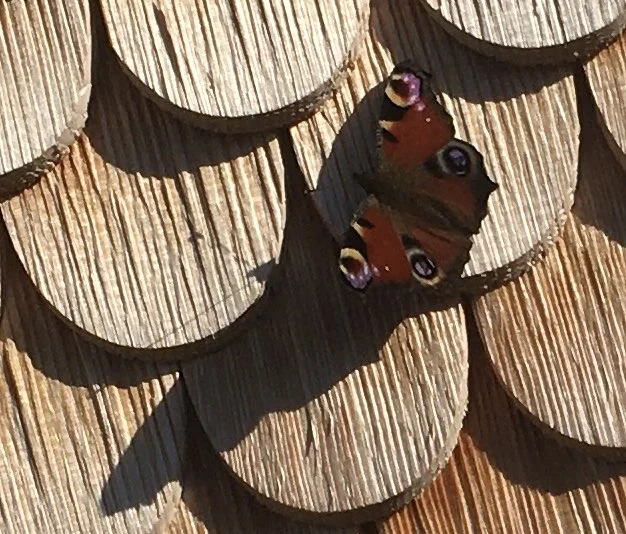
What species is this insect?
Aglais io
